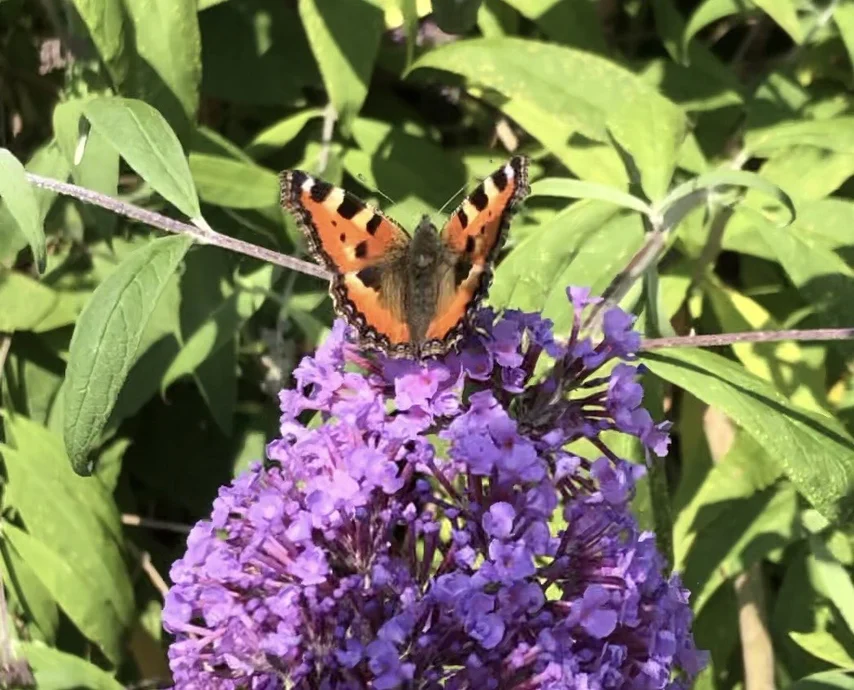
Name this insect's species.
Aglais urticae
